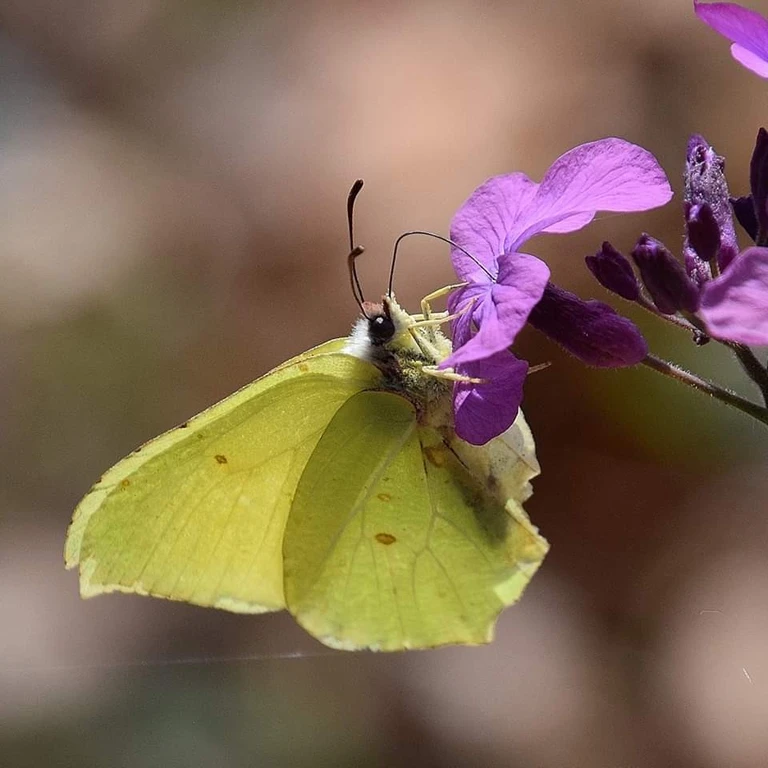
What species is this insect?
Gonepteryx rhamni
